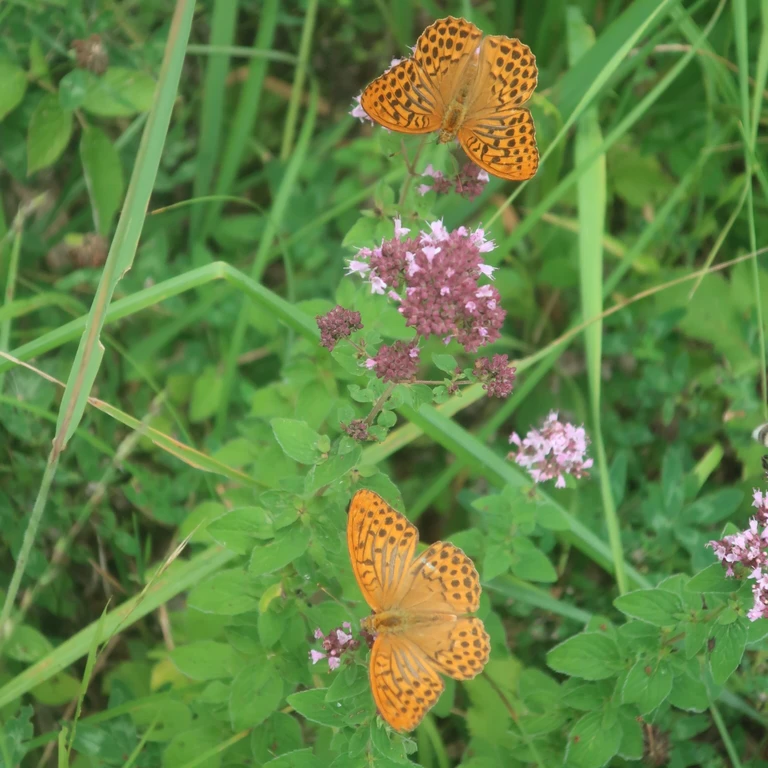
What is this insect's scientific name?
Argynnis paphia
